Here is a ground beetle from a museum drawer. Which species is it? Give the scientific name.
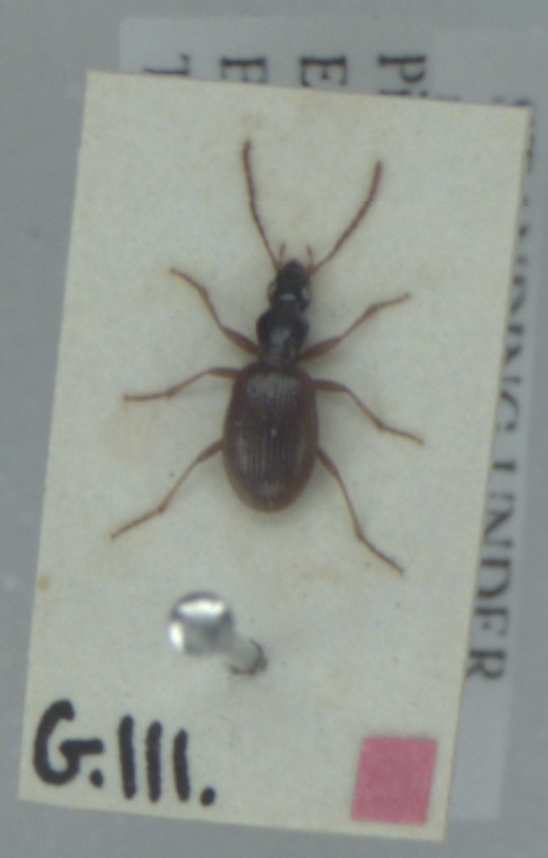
Oxypselaphus obscurus
